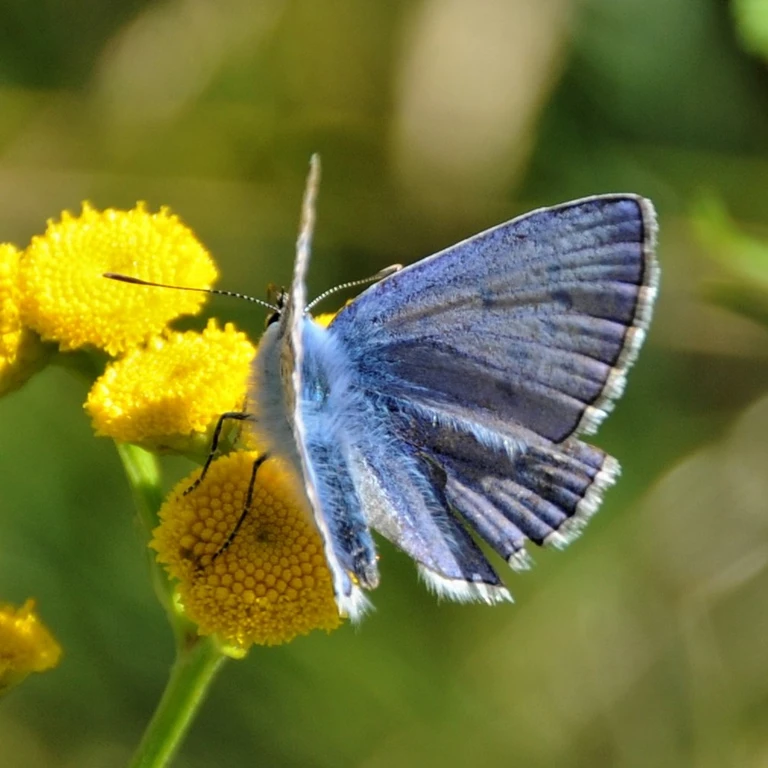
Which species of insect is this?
Polyommatus icarus
